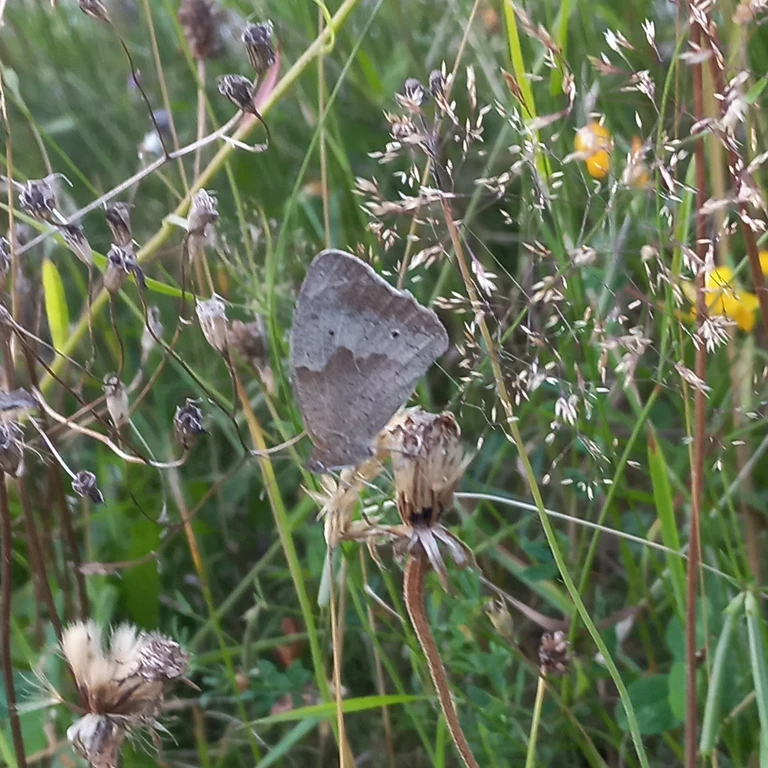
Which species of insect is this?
Maniola jurtina
